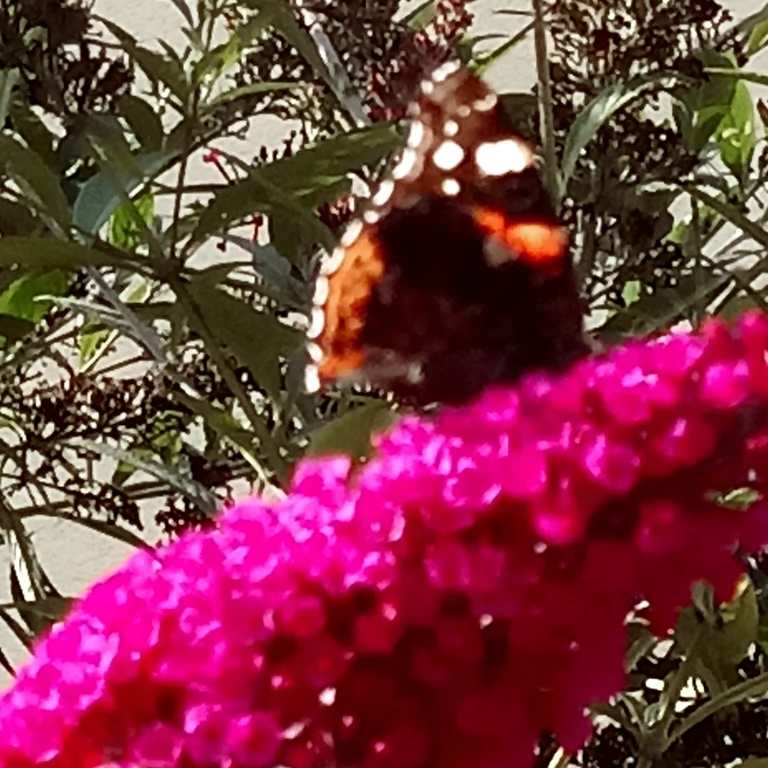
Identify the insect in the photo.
Vanessa atalanta
